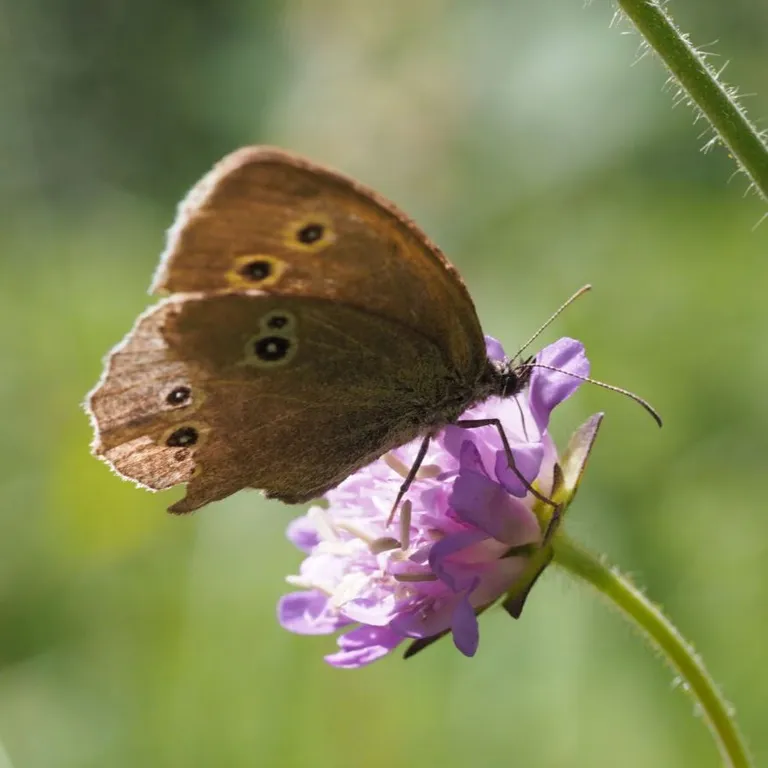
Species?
Aphantopus hyperantus
